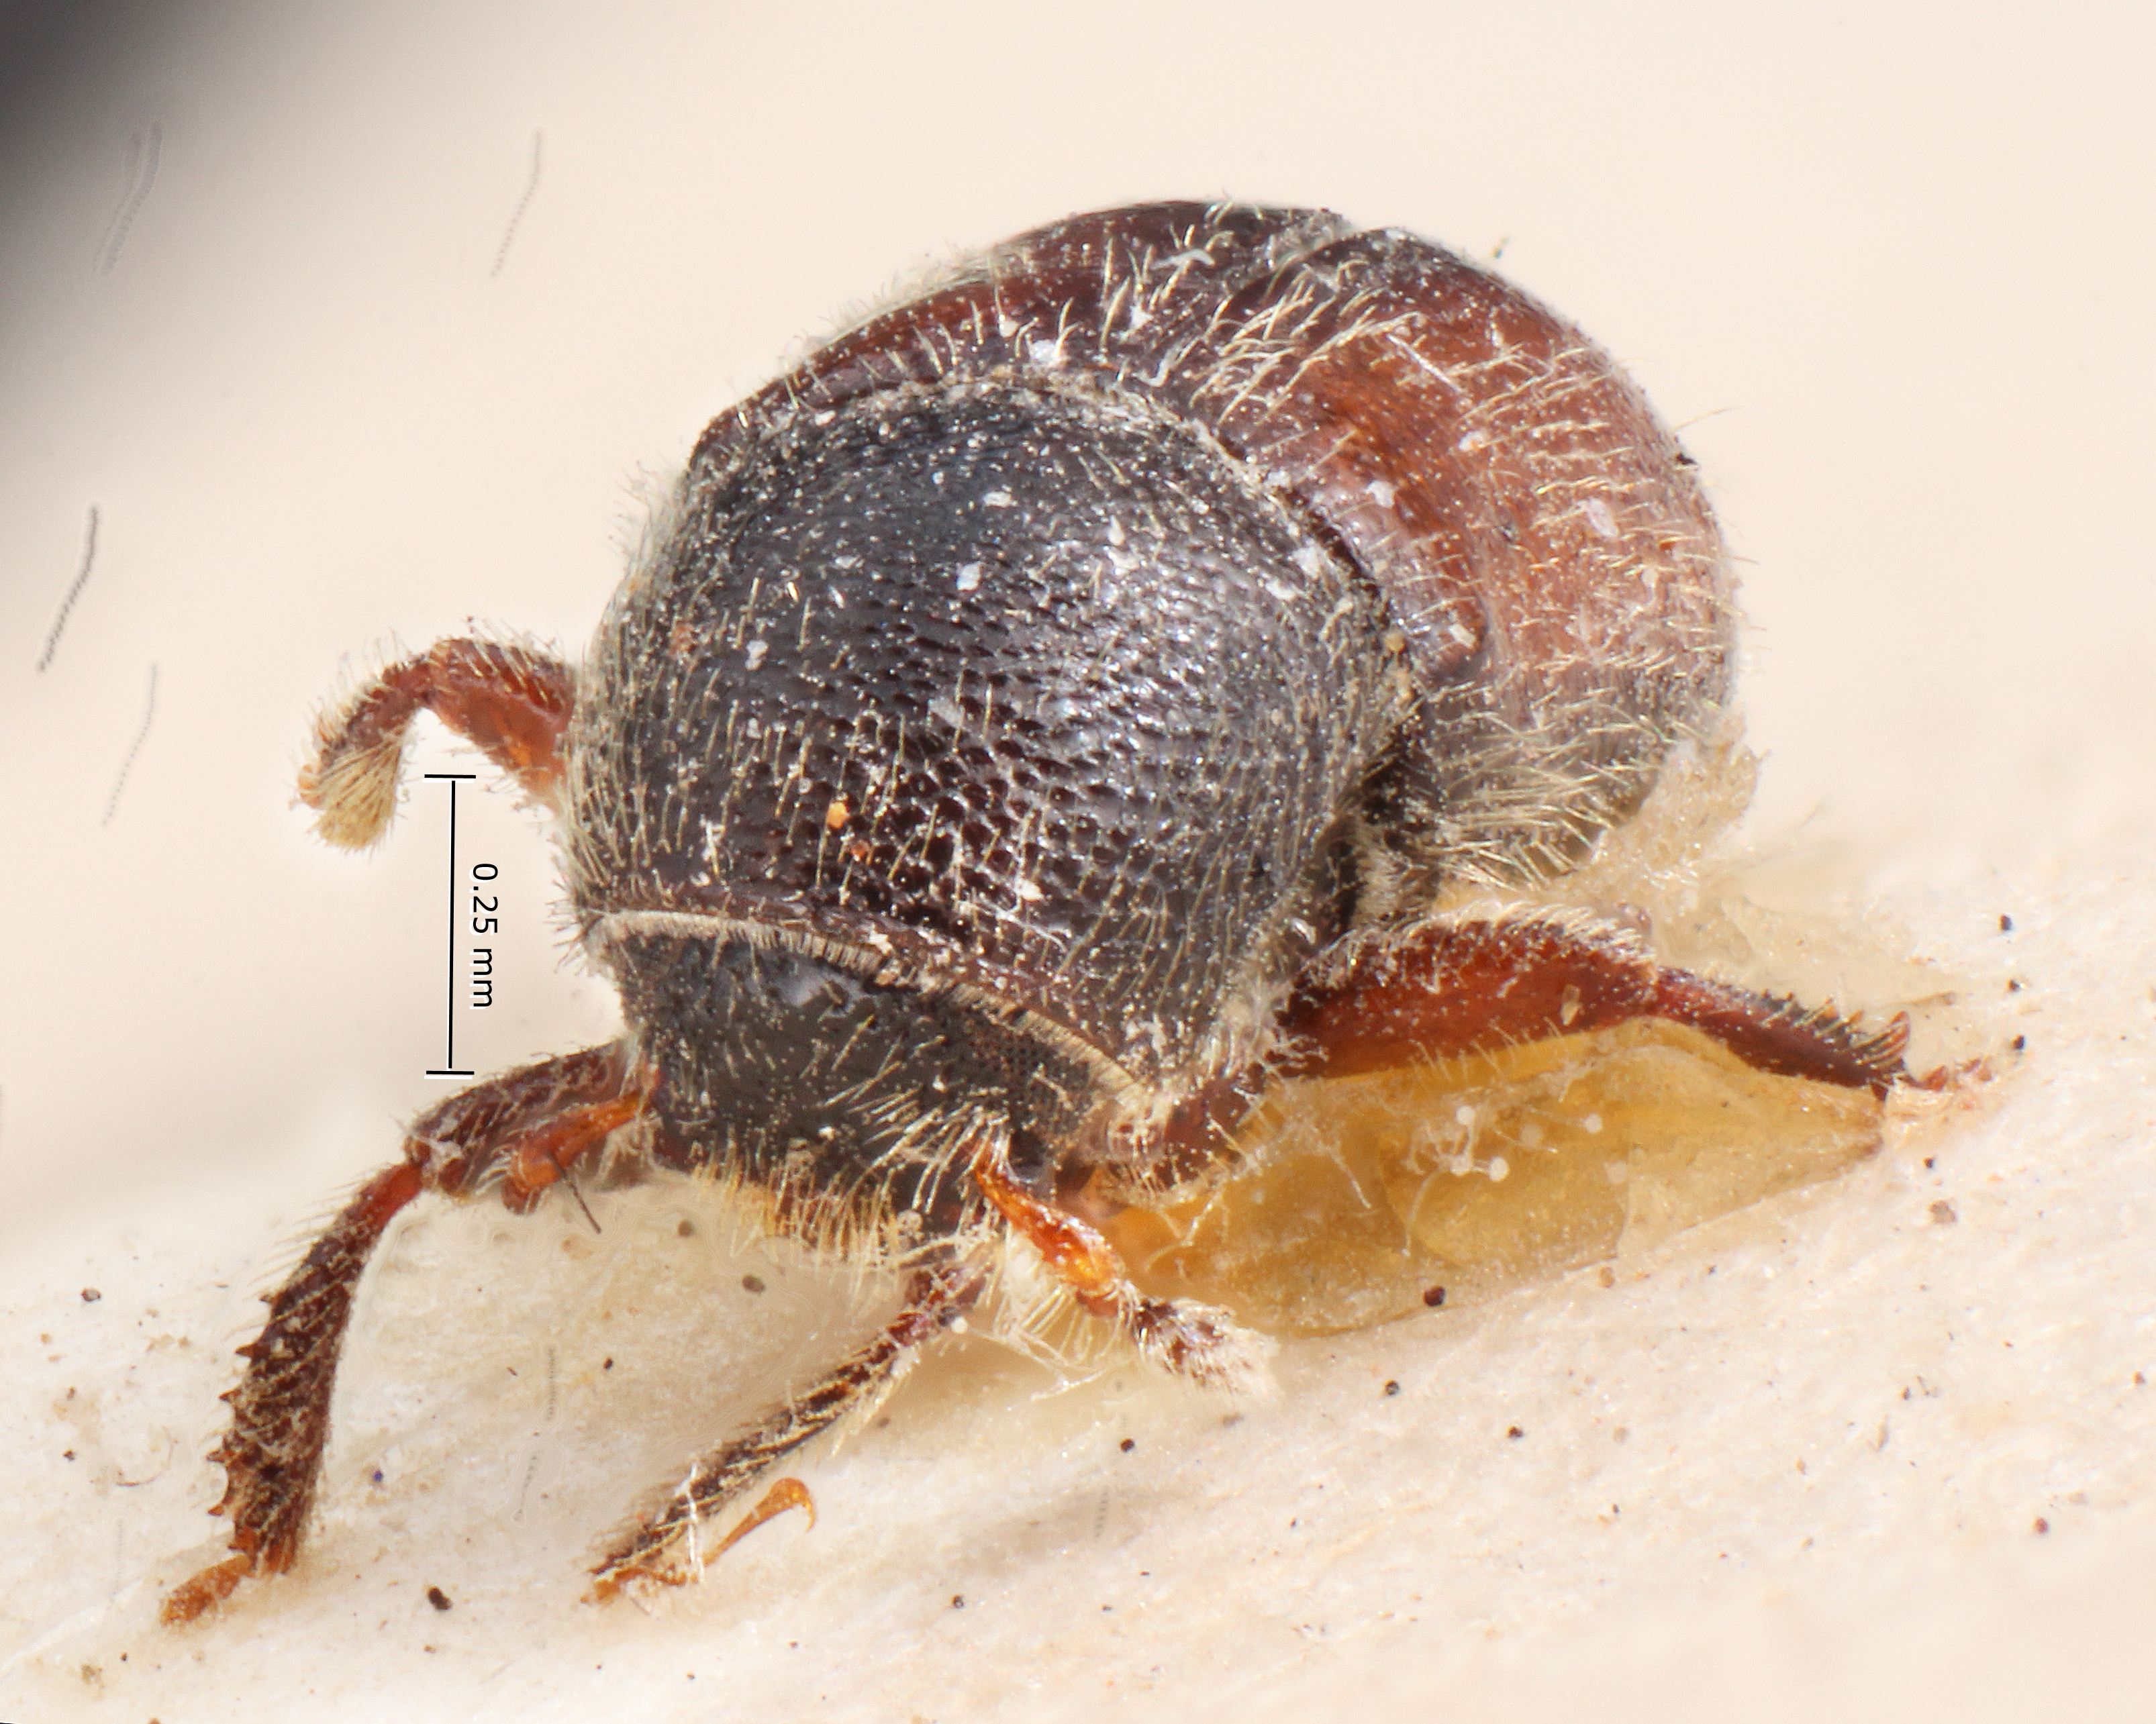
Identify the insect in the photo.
Hylocurosoma limbatum
